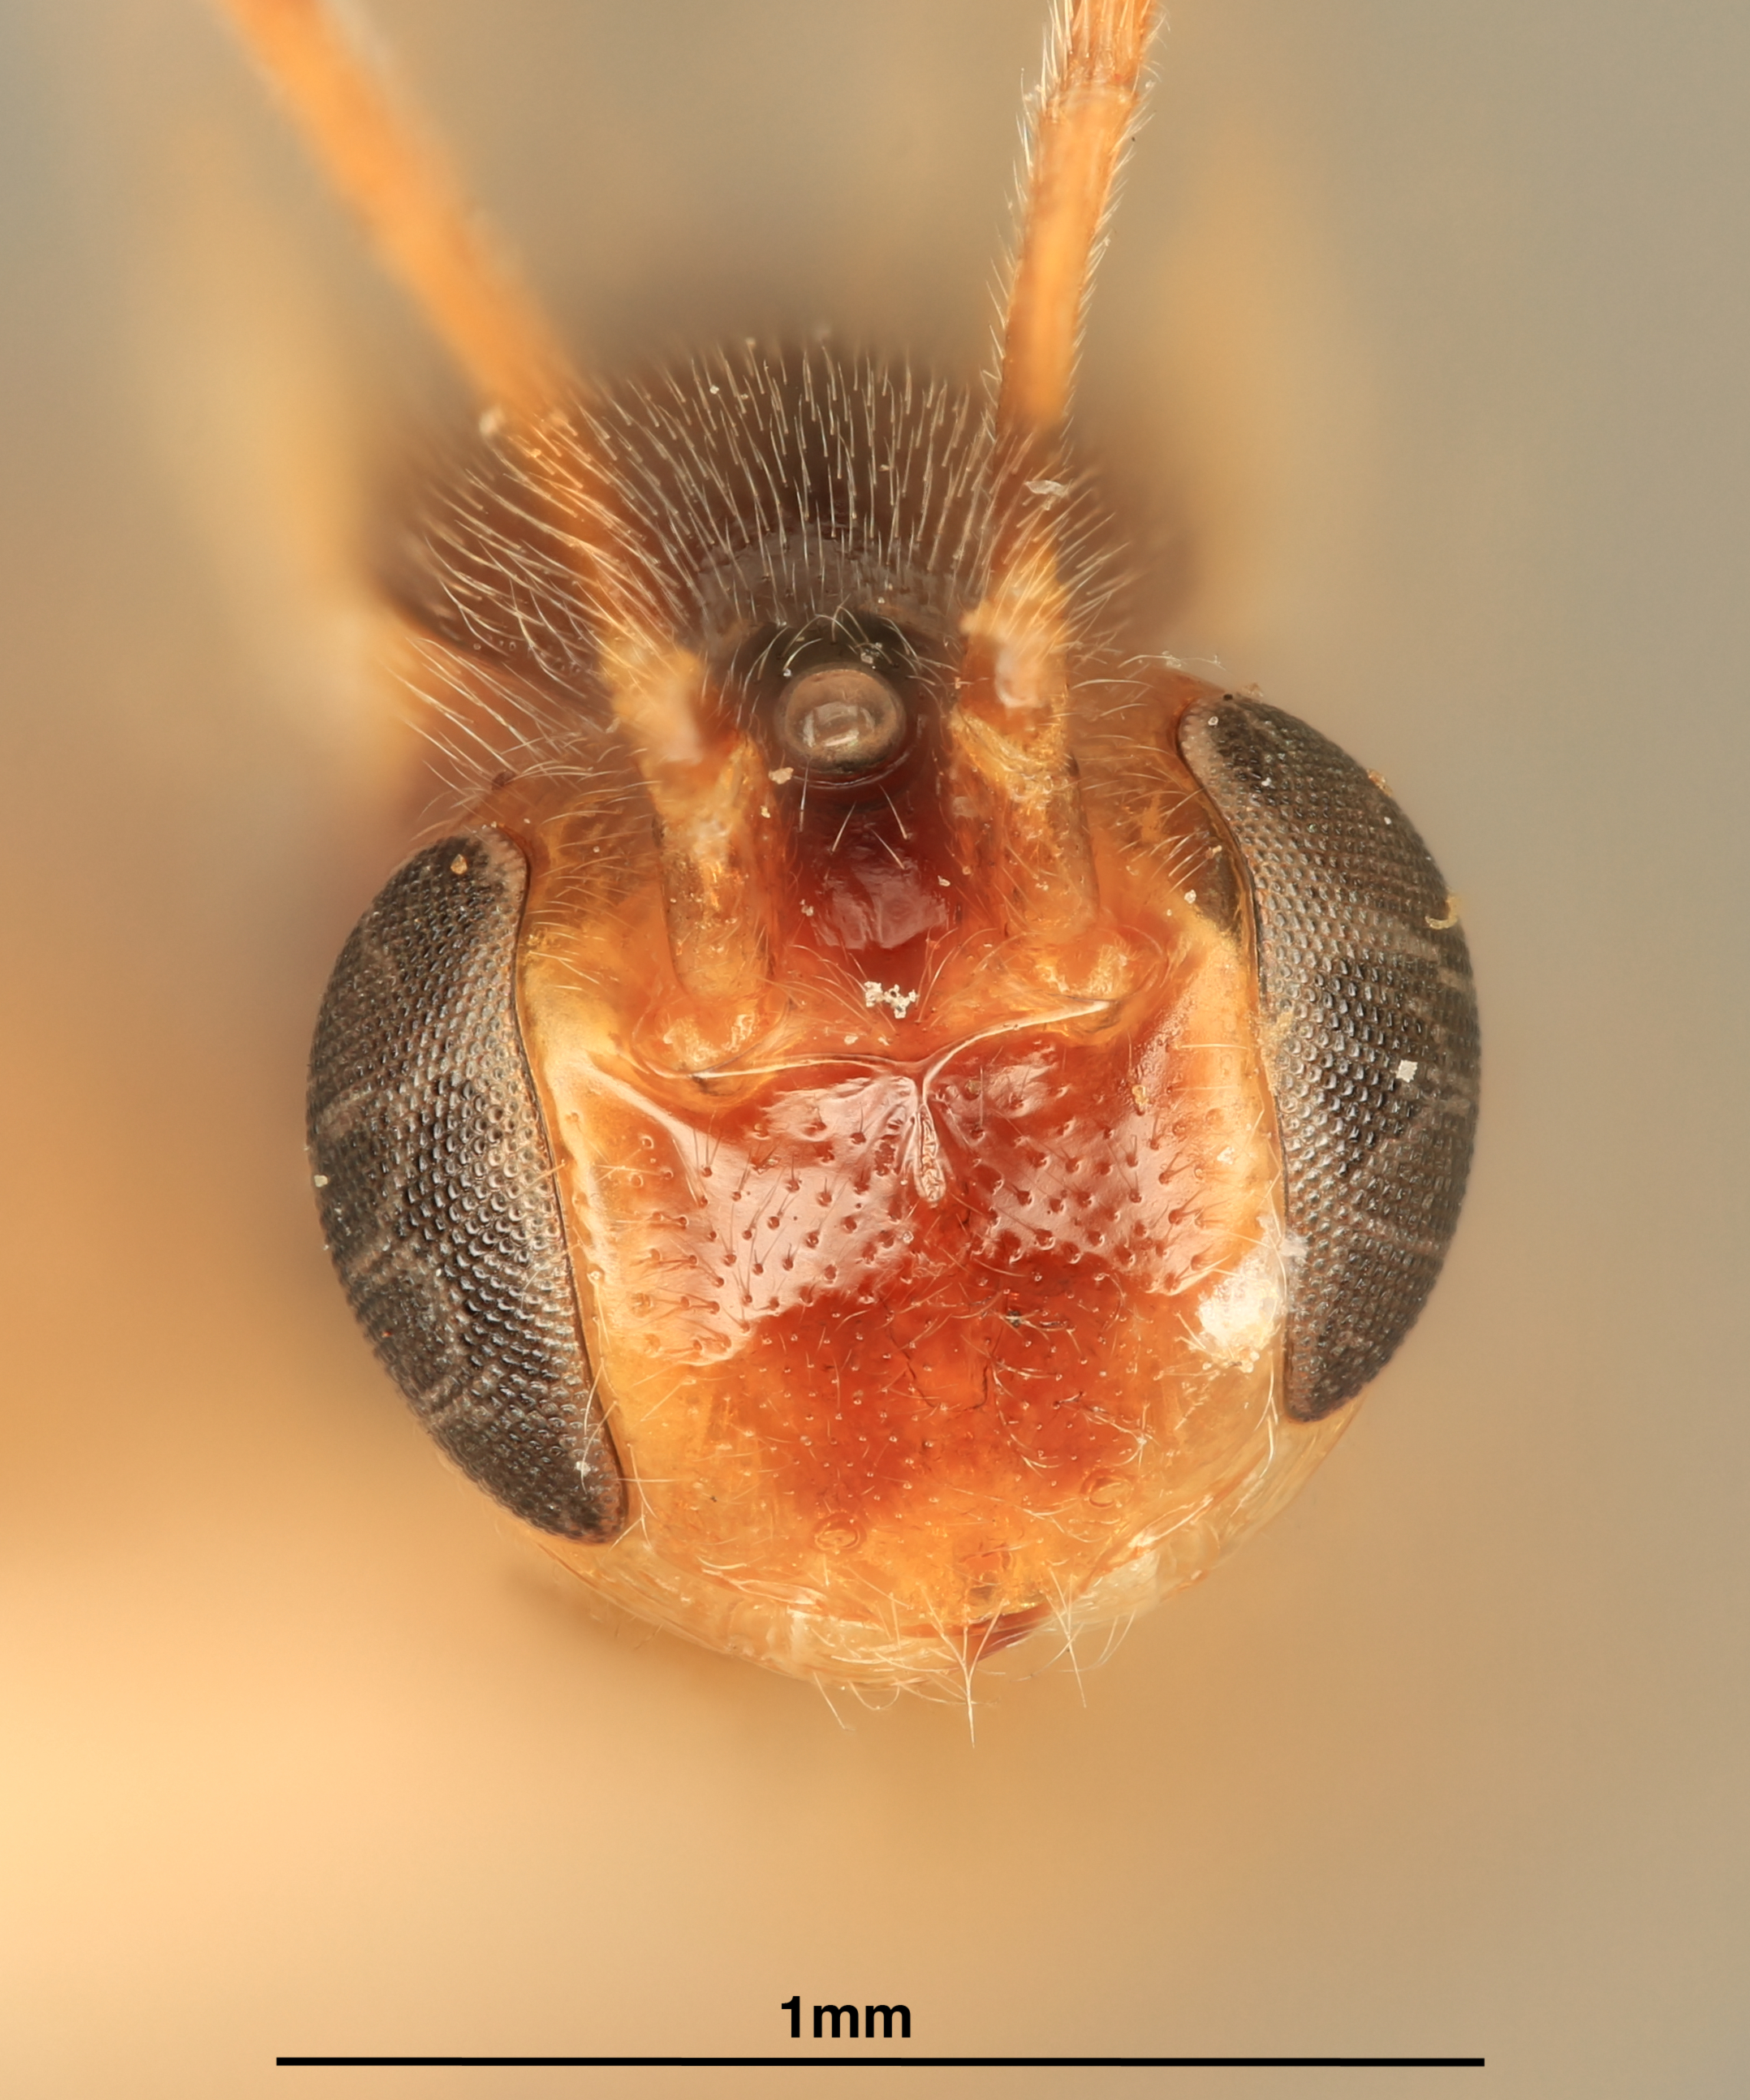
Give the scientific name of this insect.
Mesochorus trisulcatus
